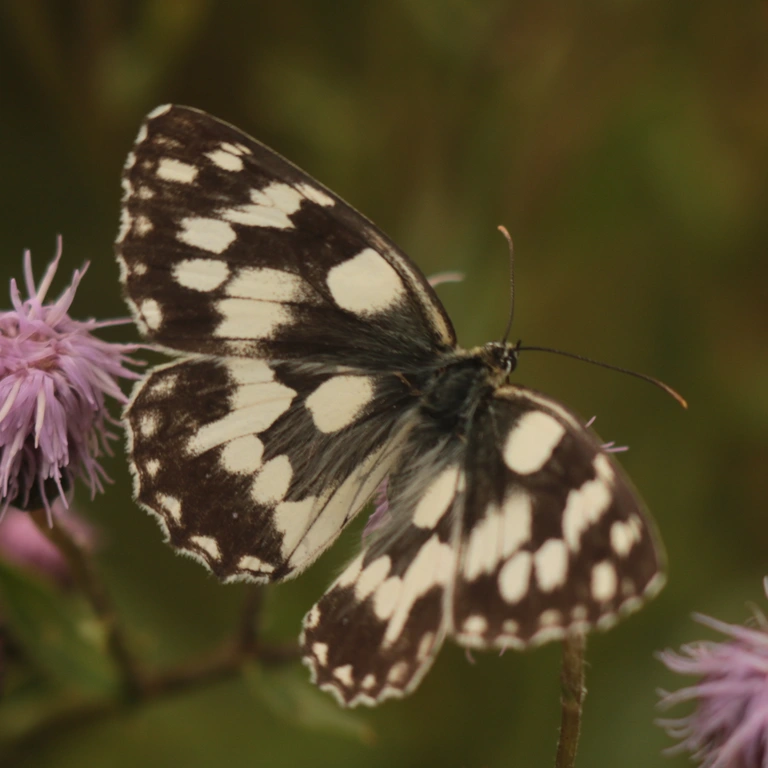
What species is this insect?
Melanargia galathea
